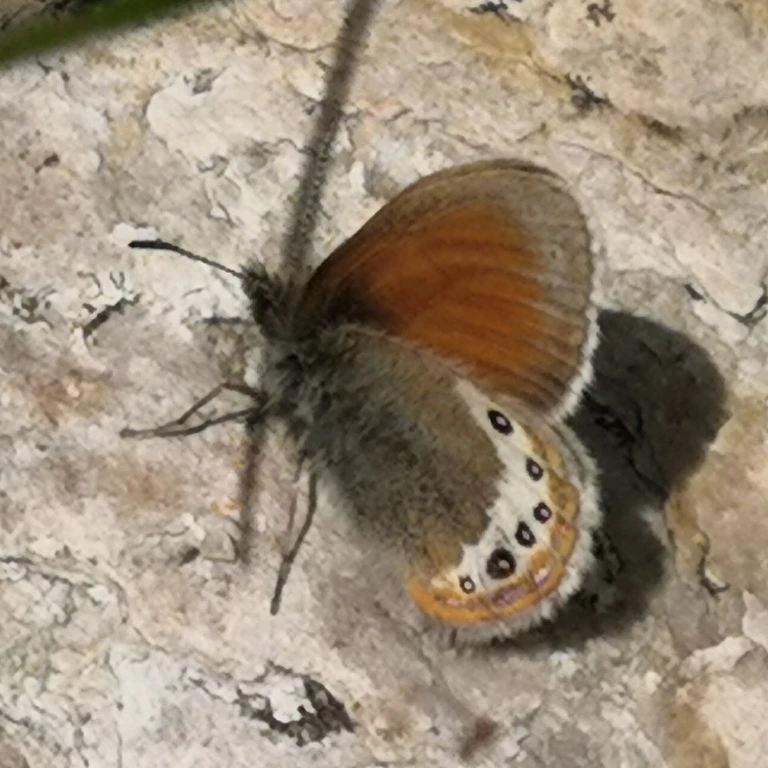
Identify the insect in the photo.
Coenonympha gardetta
